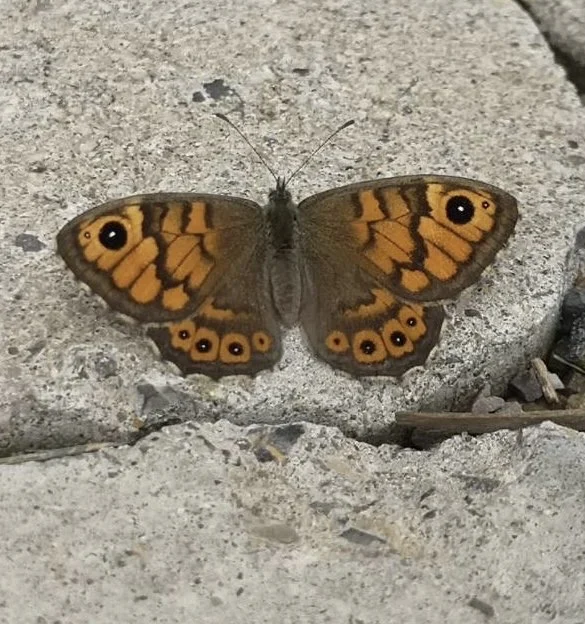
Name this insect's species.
Lasiommata megera (also Pararge megera)
